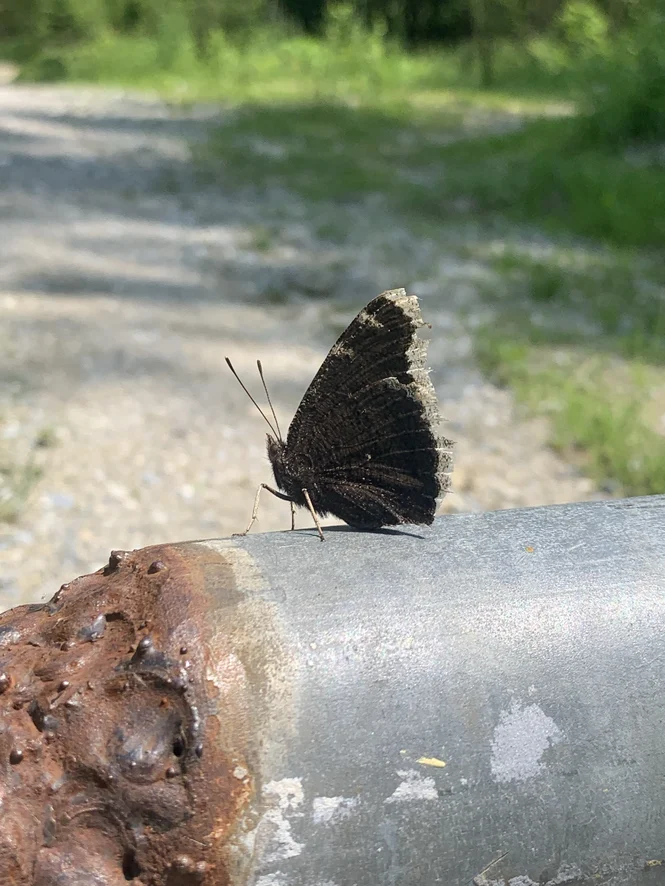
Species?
Nymphalis antiopa
